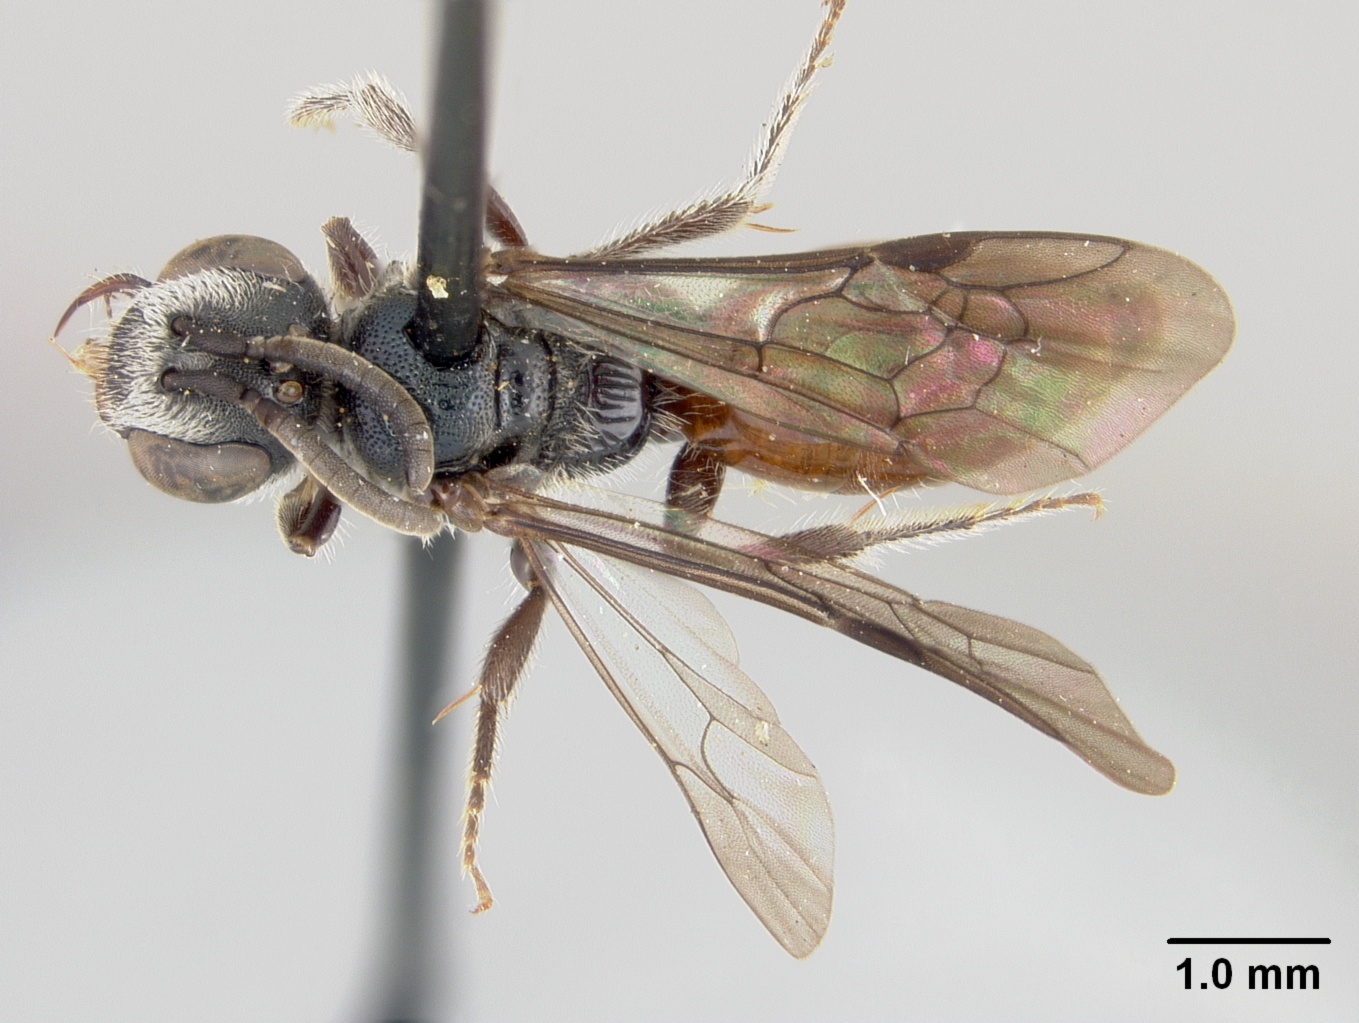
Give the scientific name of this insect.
Sphecodes macswaini
